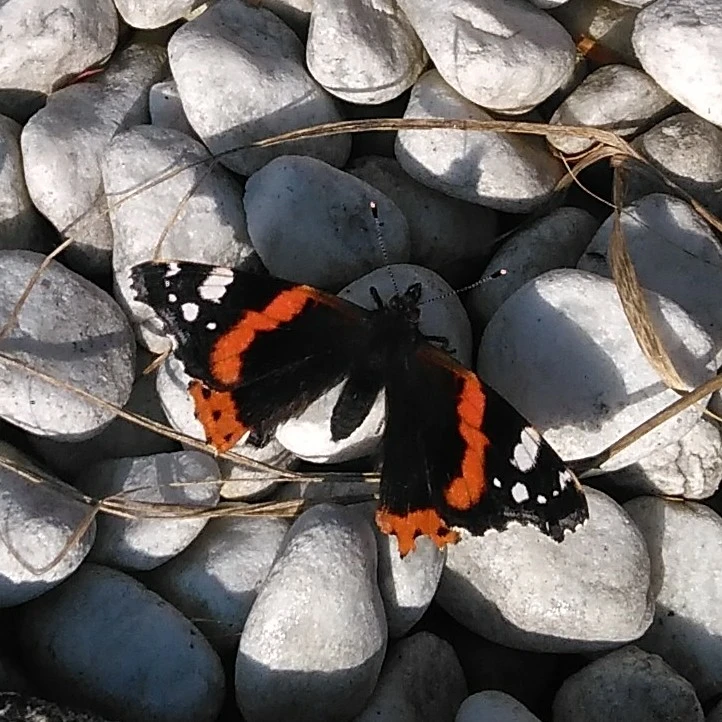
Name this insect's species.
Vanessa atalanta
